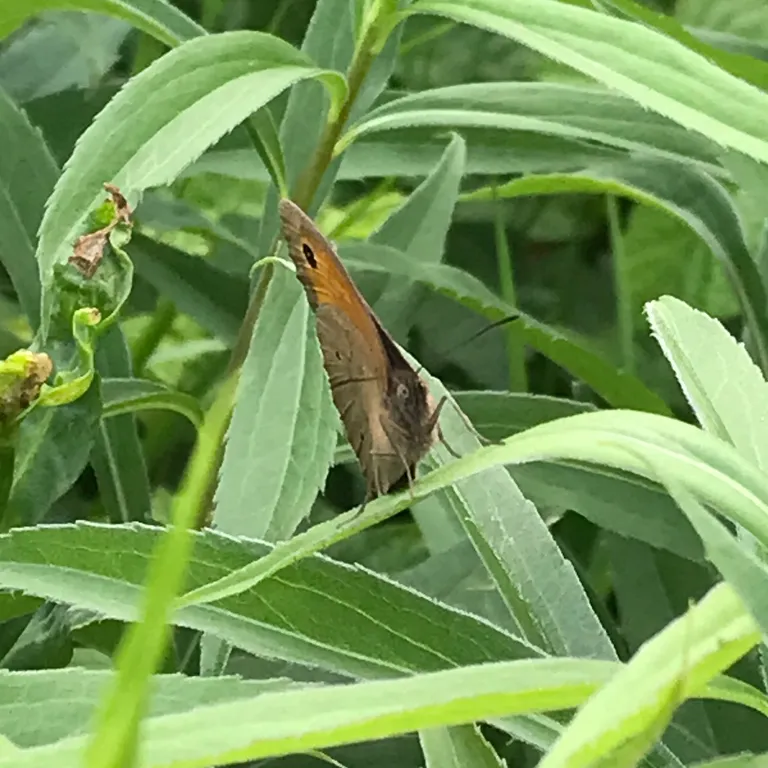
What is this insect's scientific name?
Maniola jurtina
